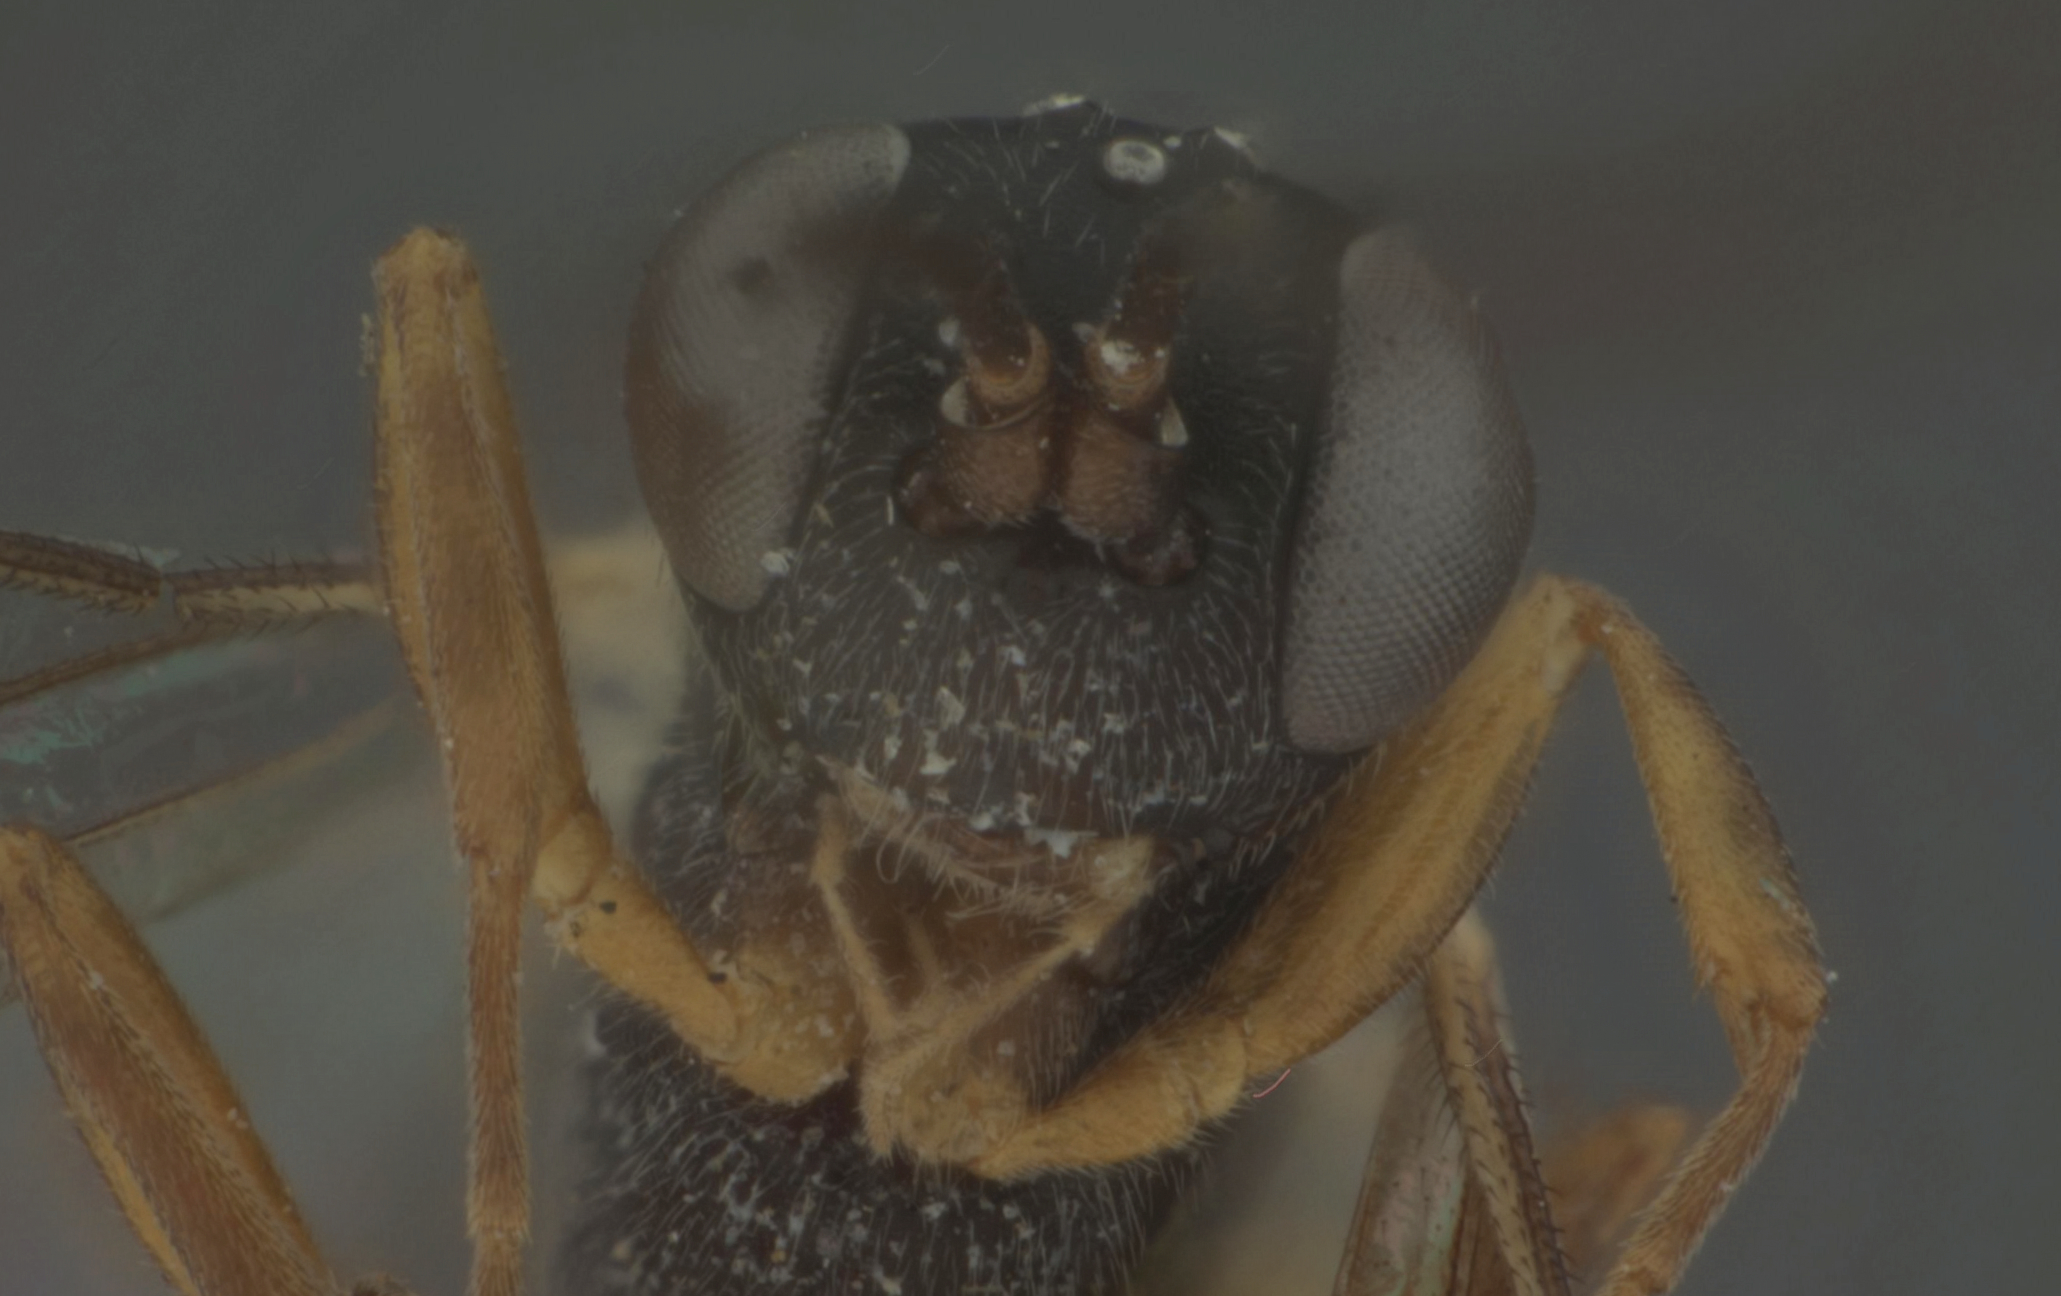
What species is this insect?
Hemiteles hydrophilus
